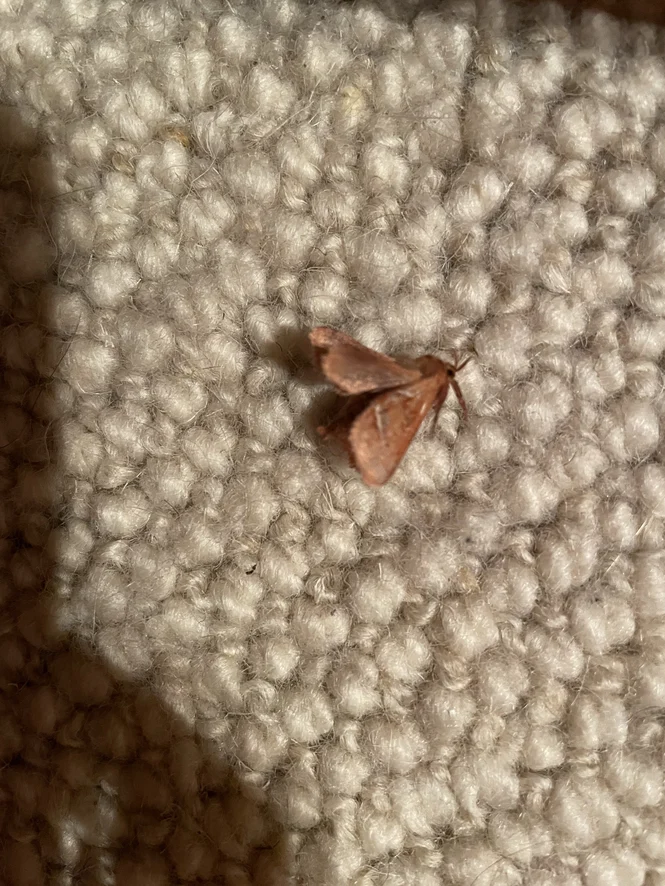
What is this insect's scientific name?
Triodia sylvina
